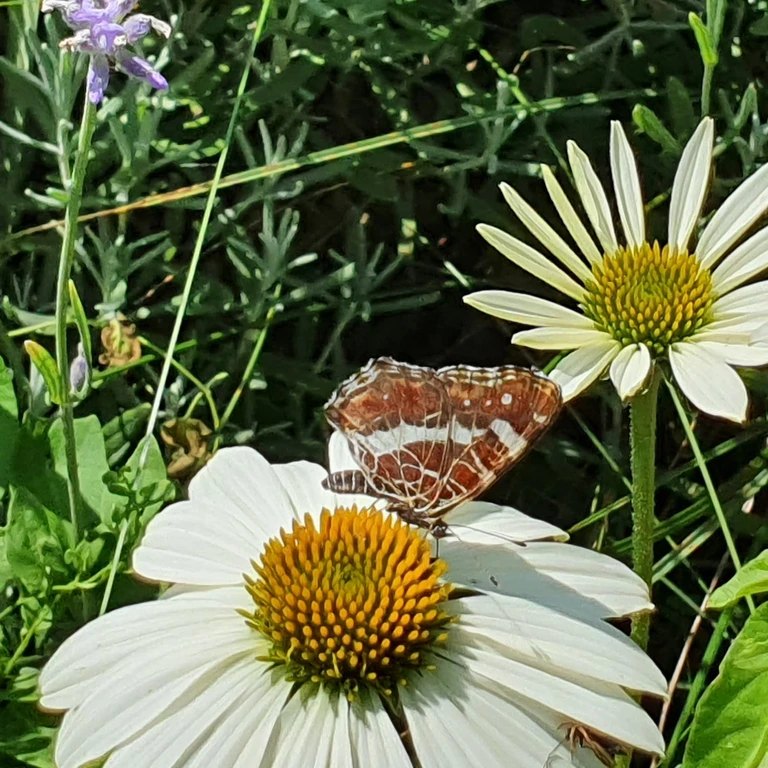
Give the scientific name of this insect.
Araschnia levana
